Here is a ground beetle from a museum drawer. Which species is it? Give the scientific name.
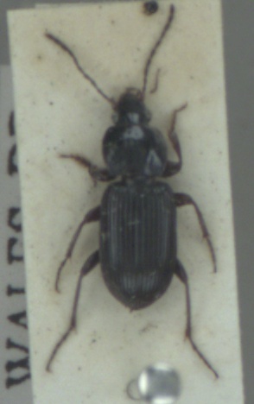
Pterostichus vernalis
